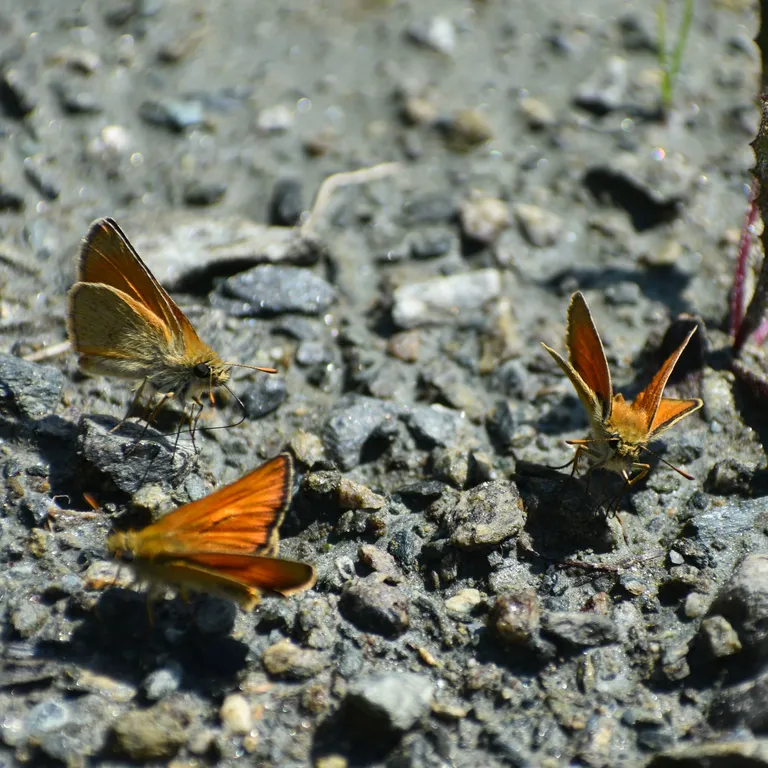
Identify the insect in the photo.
Thymelicus sylvestris
